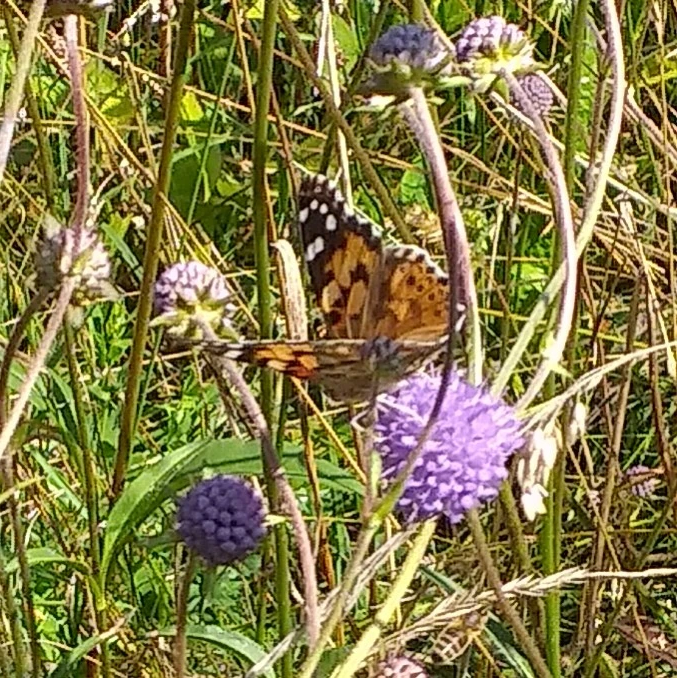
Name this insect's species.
Vanessa cardui
